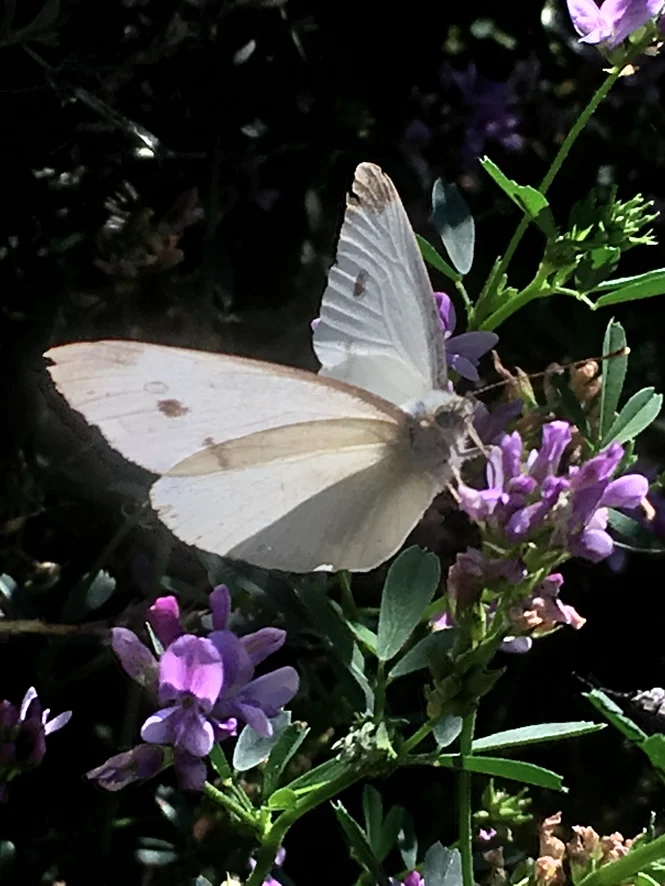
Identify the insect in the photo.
Pieris rapae
